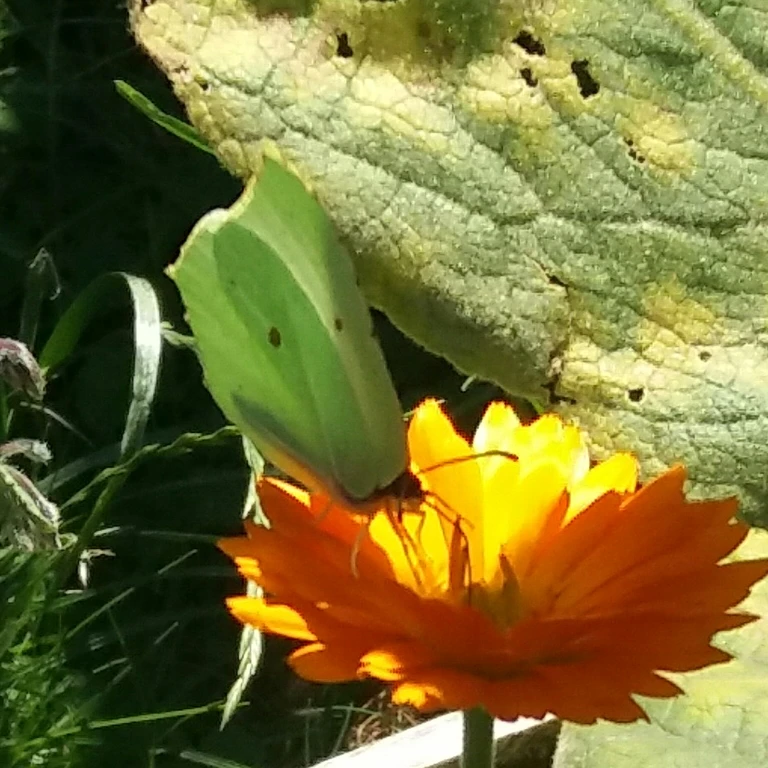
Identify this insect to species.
Gonepteryx rhamni
